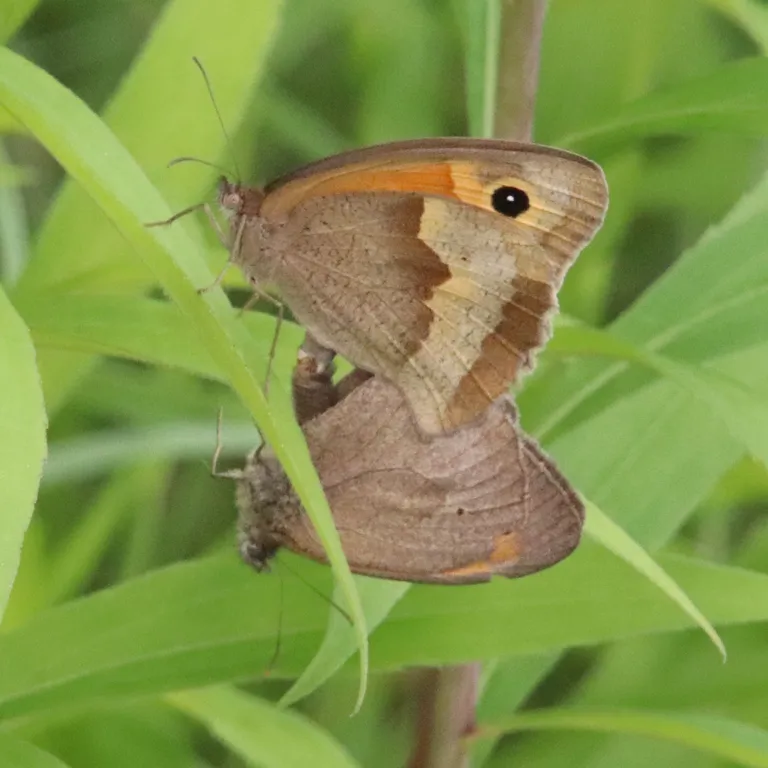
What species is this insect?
Maniola jurtina
